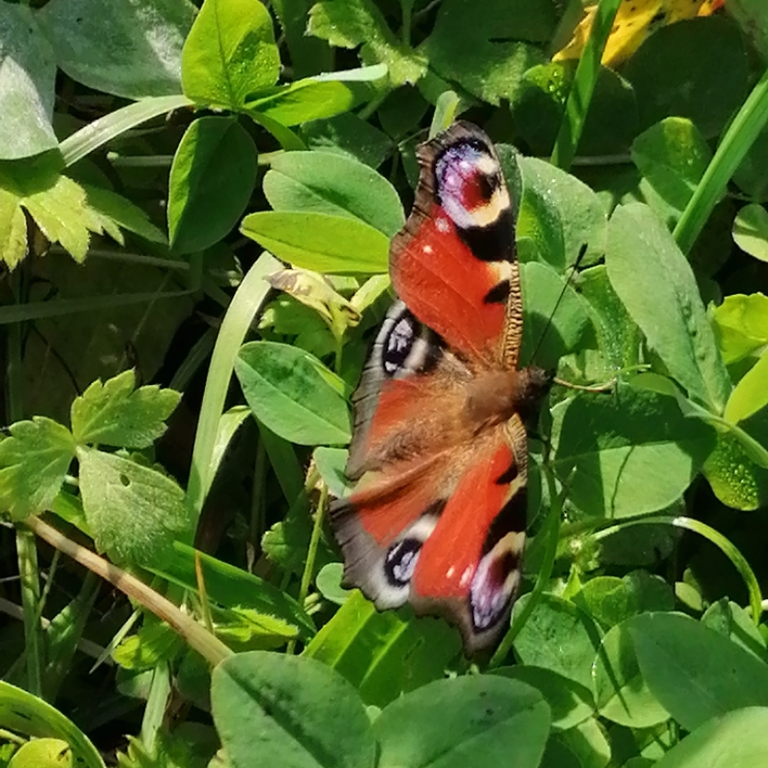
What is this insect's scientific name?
Aglais io
